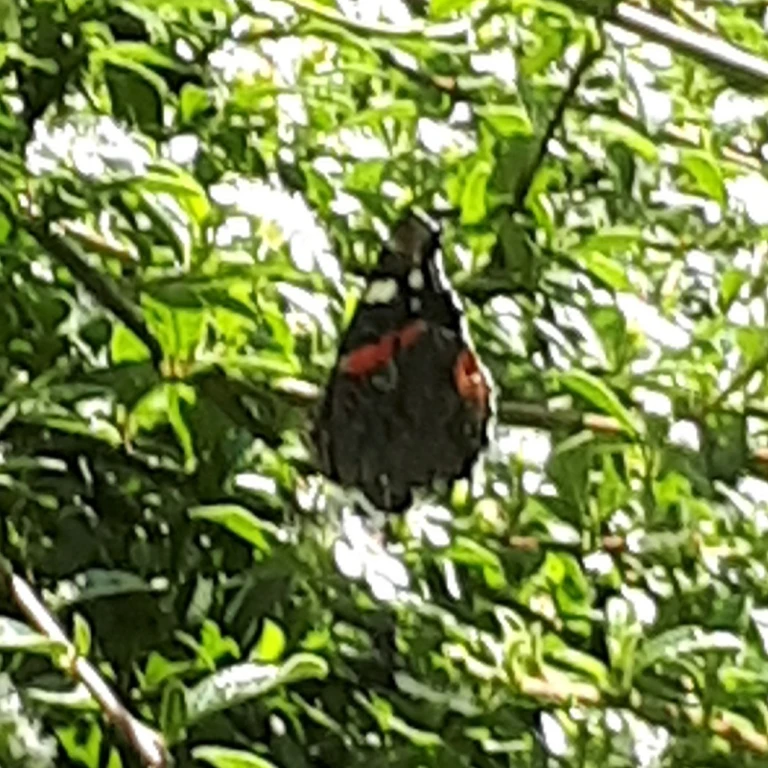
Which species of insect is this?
Vanessa atalanta
